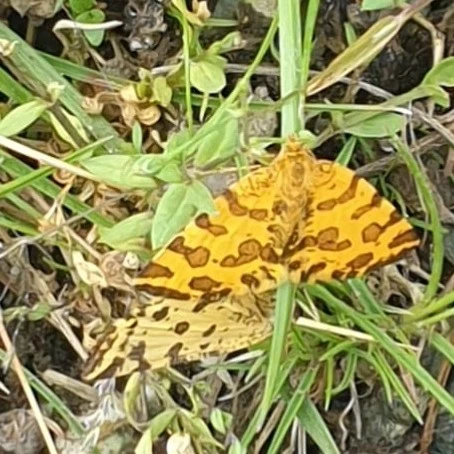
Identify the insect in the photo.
Pseudopanthera macularia
